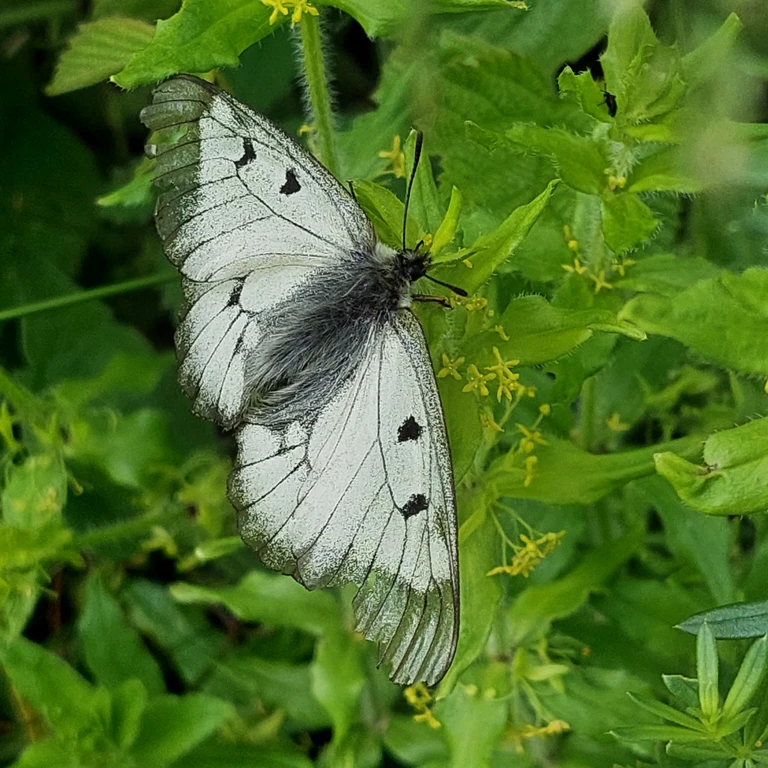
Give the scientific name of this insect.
Parnassius mnemosyne
